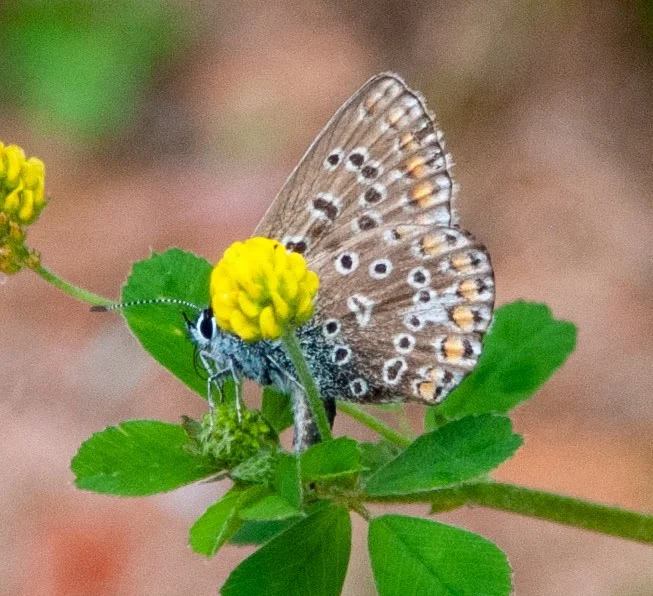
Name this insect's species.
Polyommatus icarus
